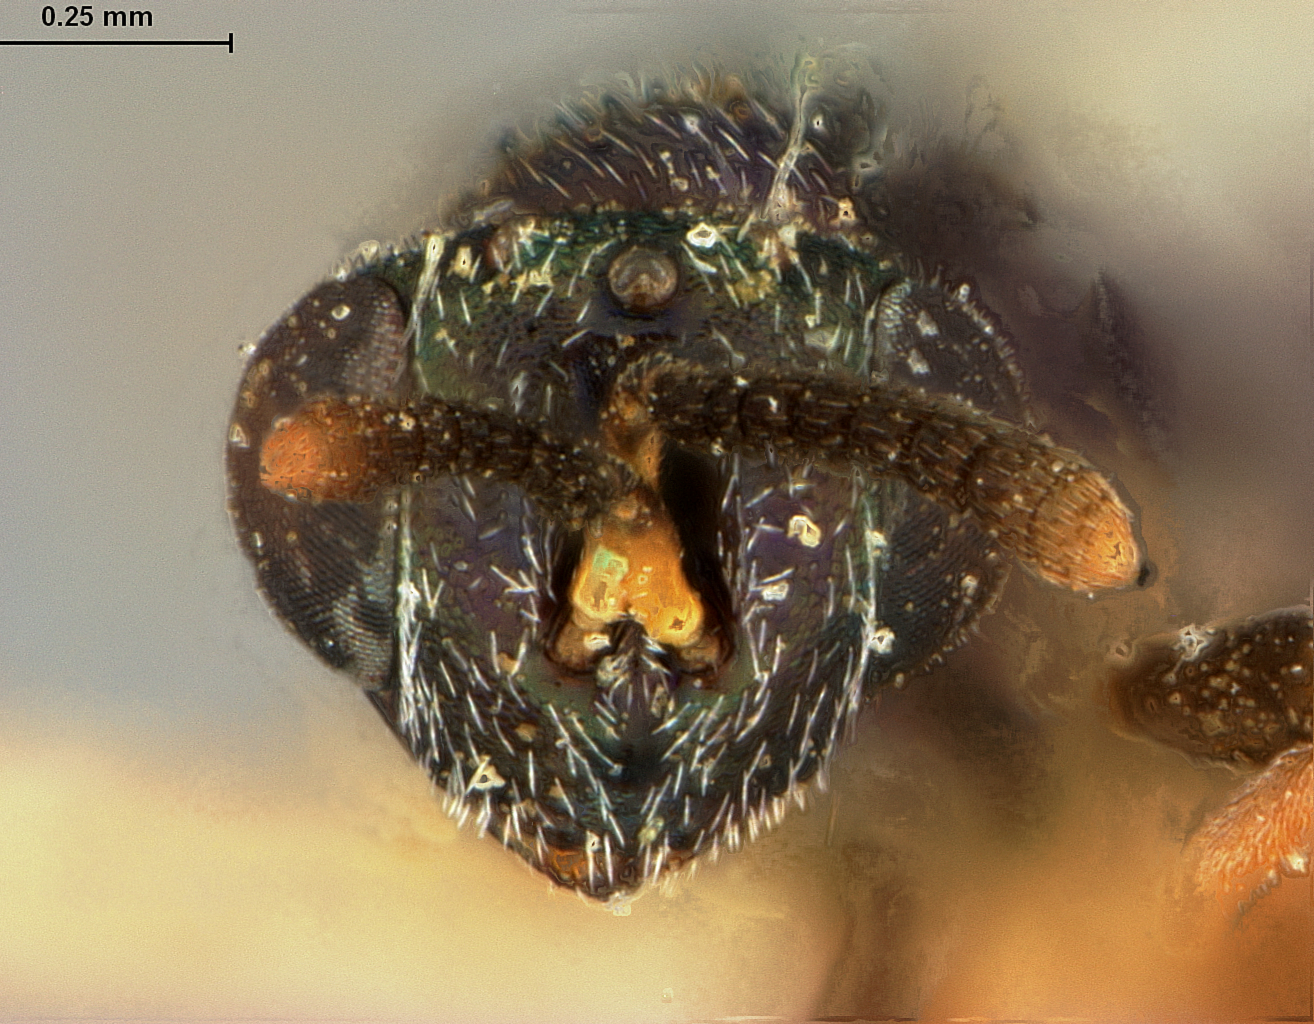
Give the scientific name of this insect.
Websterellus tritici
